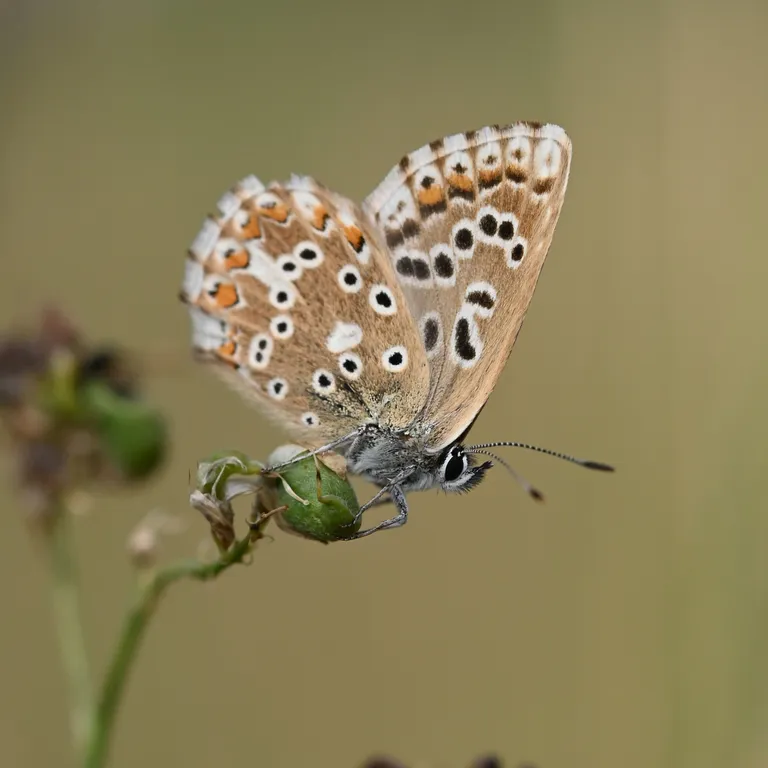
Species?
Lysandra coridon
